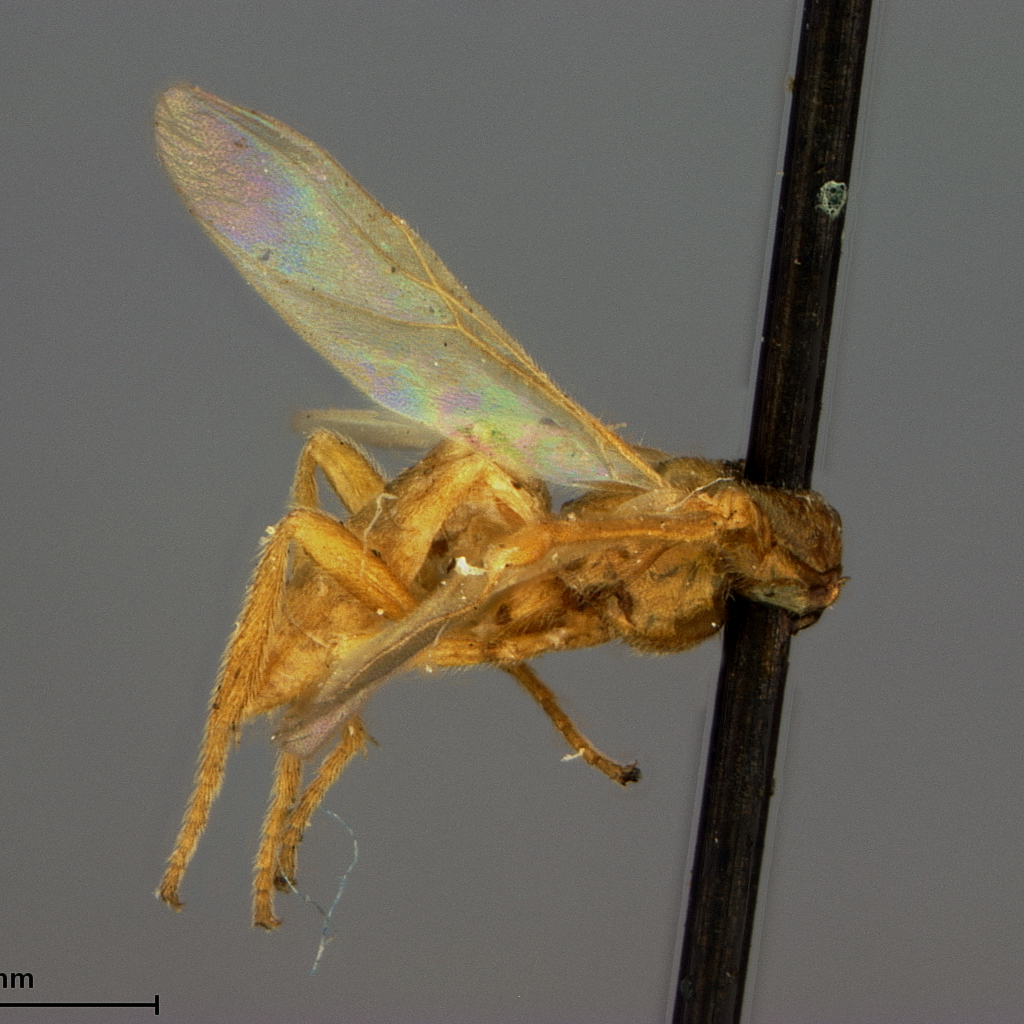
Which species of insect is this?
Aphrastobracon flavippennis
